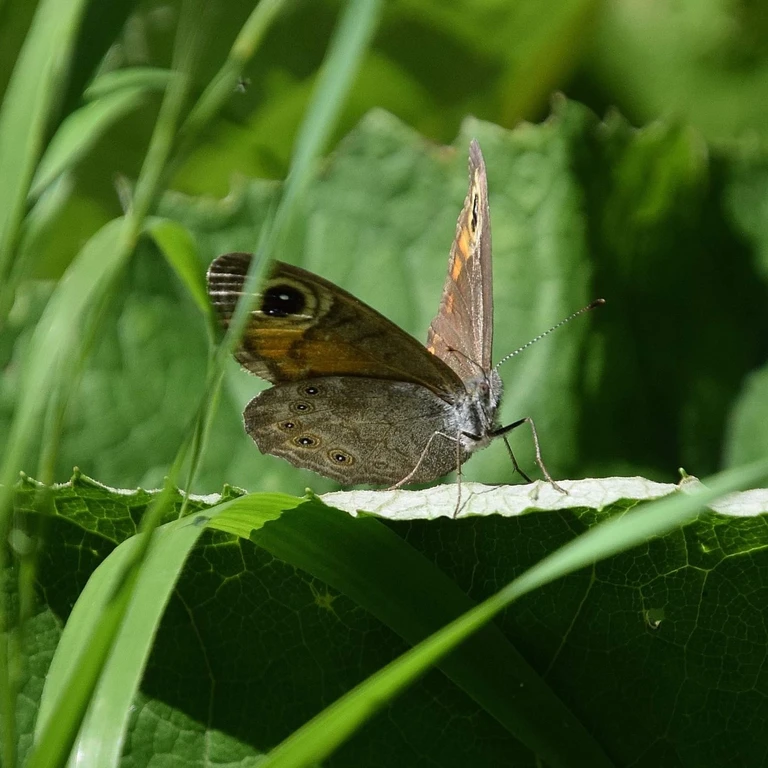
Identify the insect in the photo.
Lasiommata maera (also Pararge maera)
